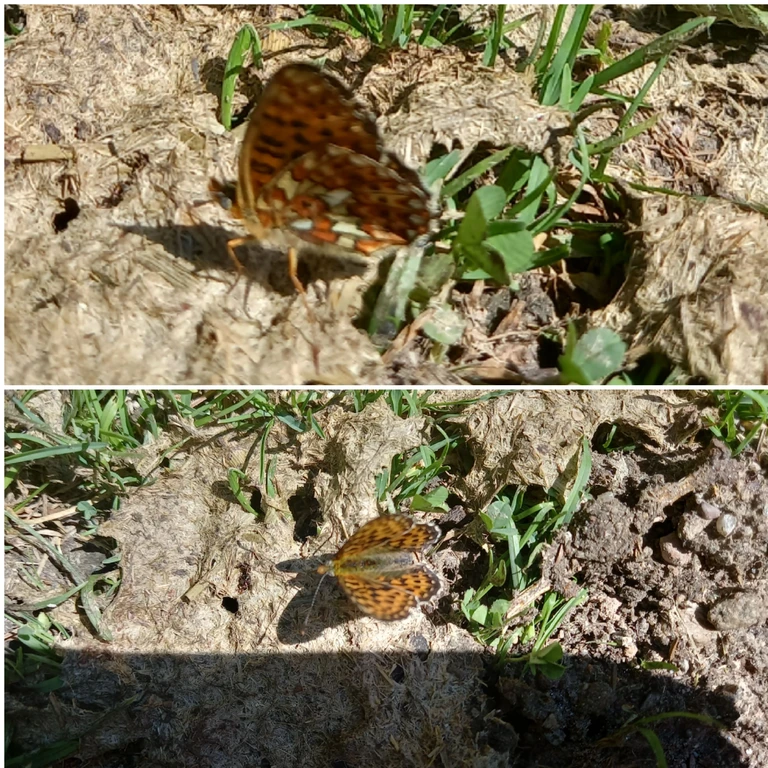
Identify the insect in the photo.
Boloria euphrosyne (also Clossiana euphrosyne)
